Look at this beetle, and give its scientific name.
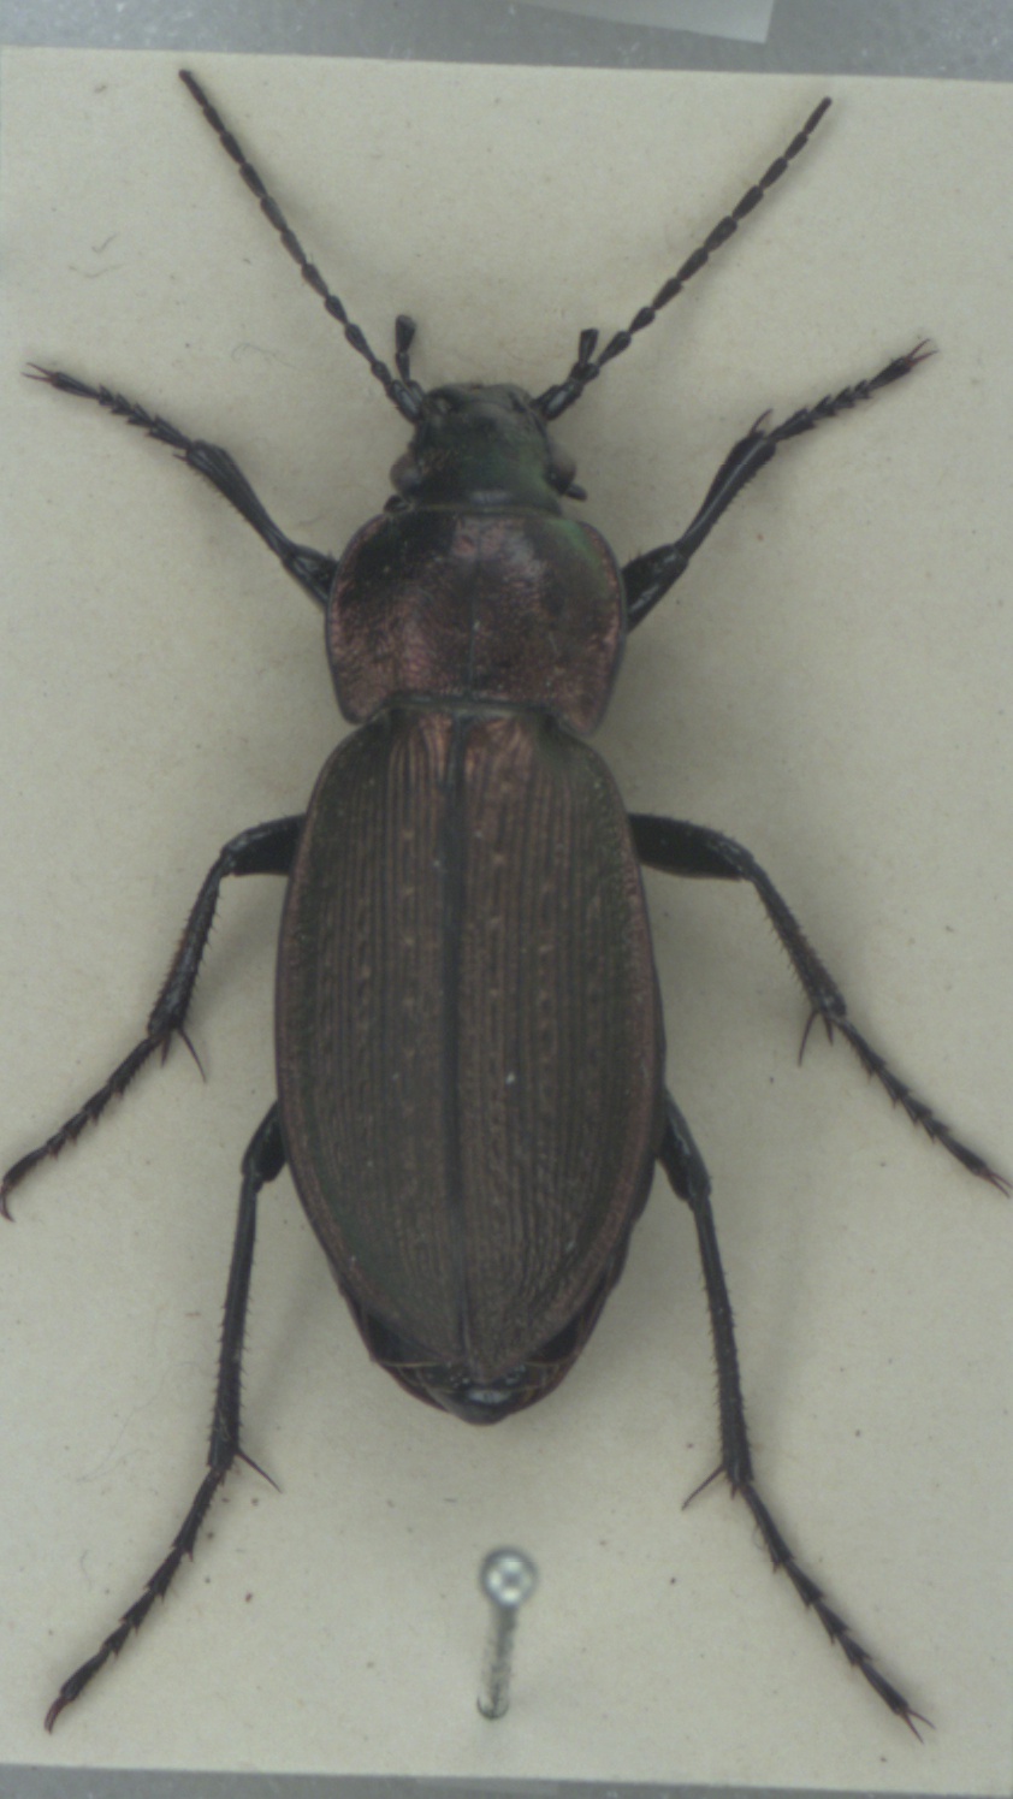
Carabus monilis
